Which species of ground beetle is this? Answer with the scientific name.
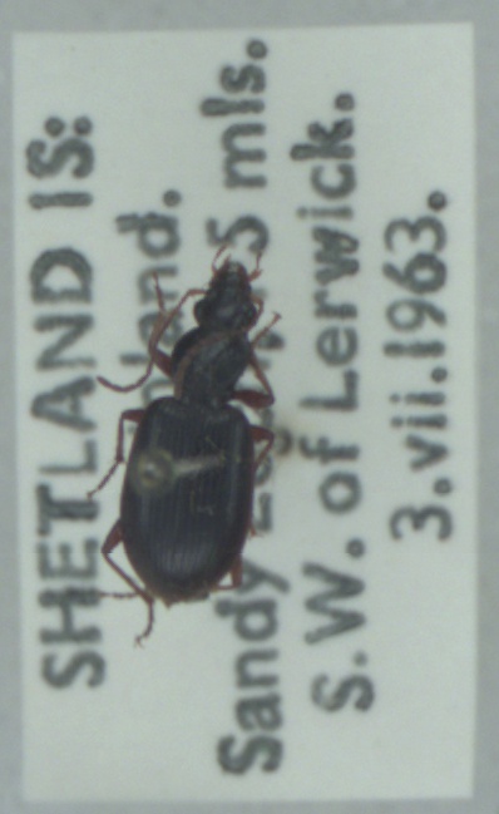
Paranchus albipes
